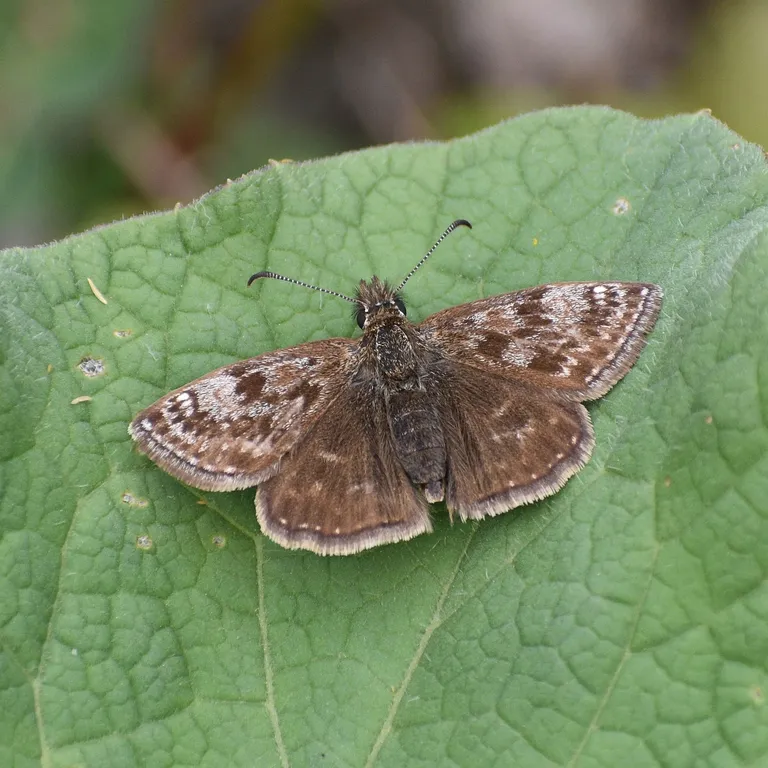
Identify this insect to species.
Erynnis tages
